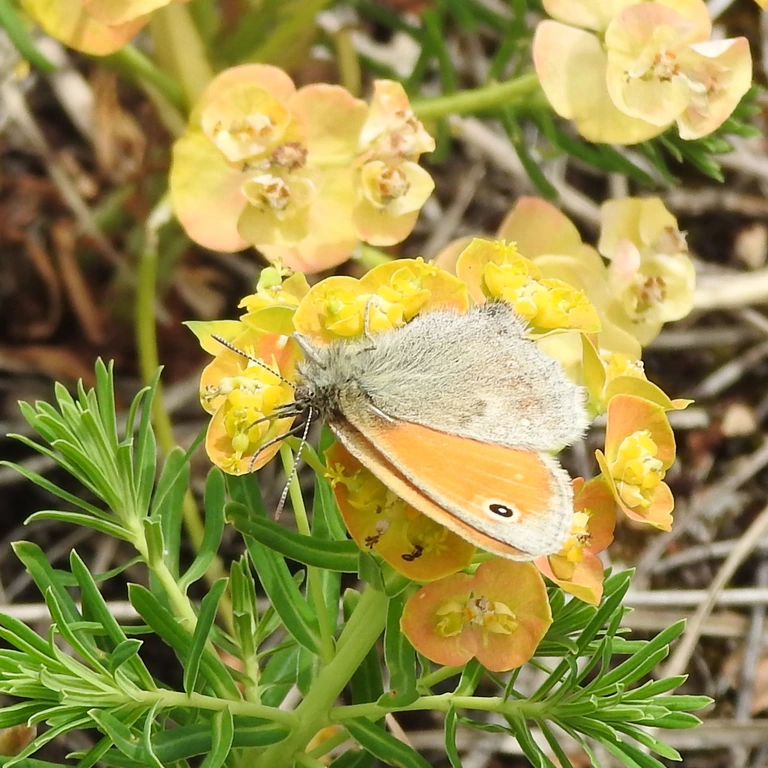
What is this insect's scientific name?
Coenonympha pamphilus
